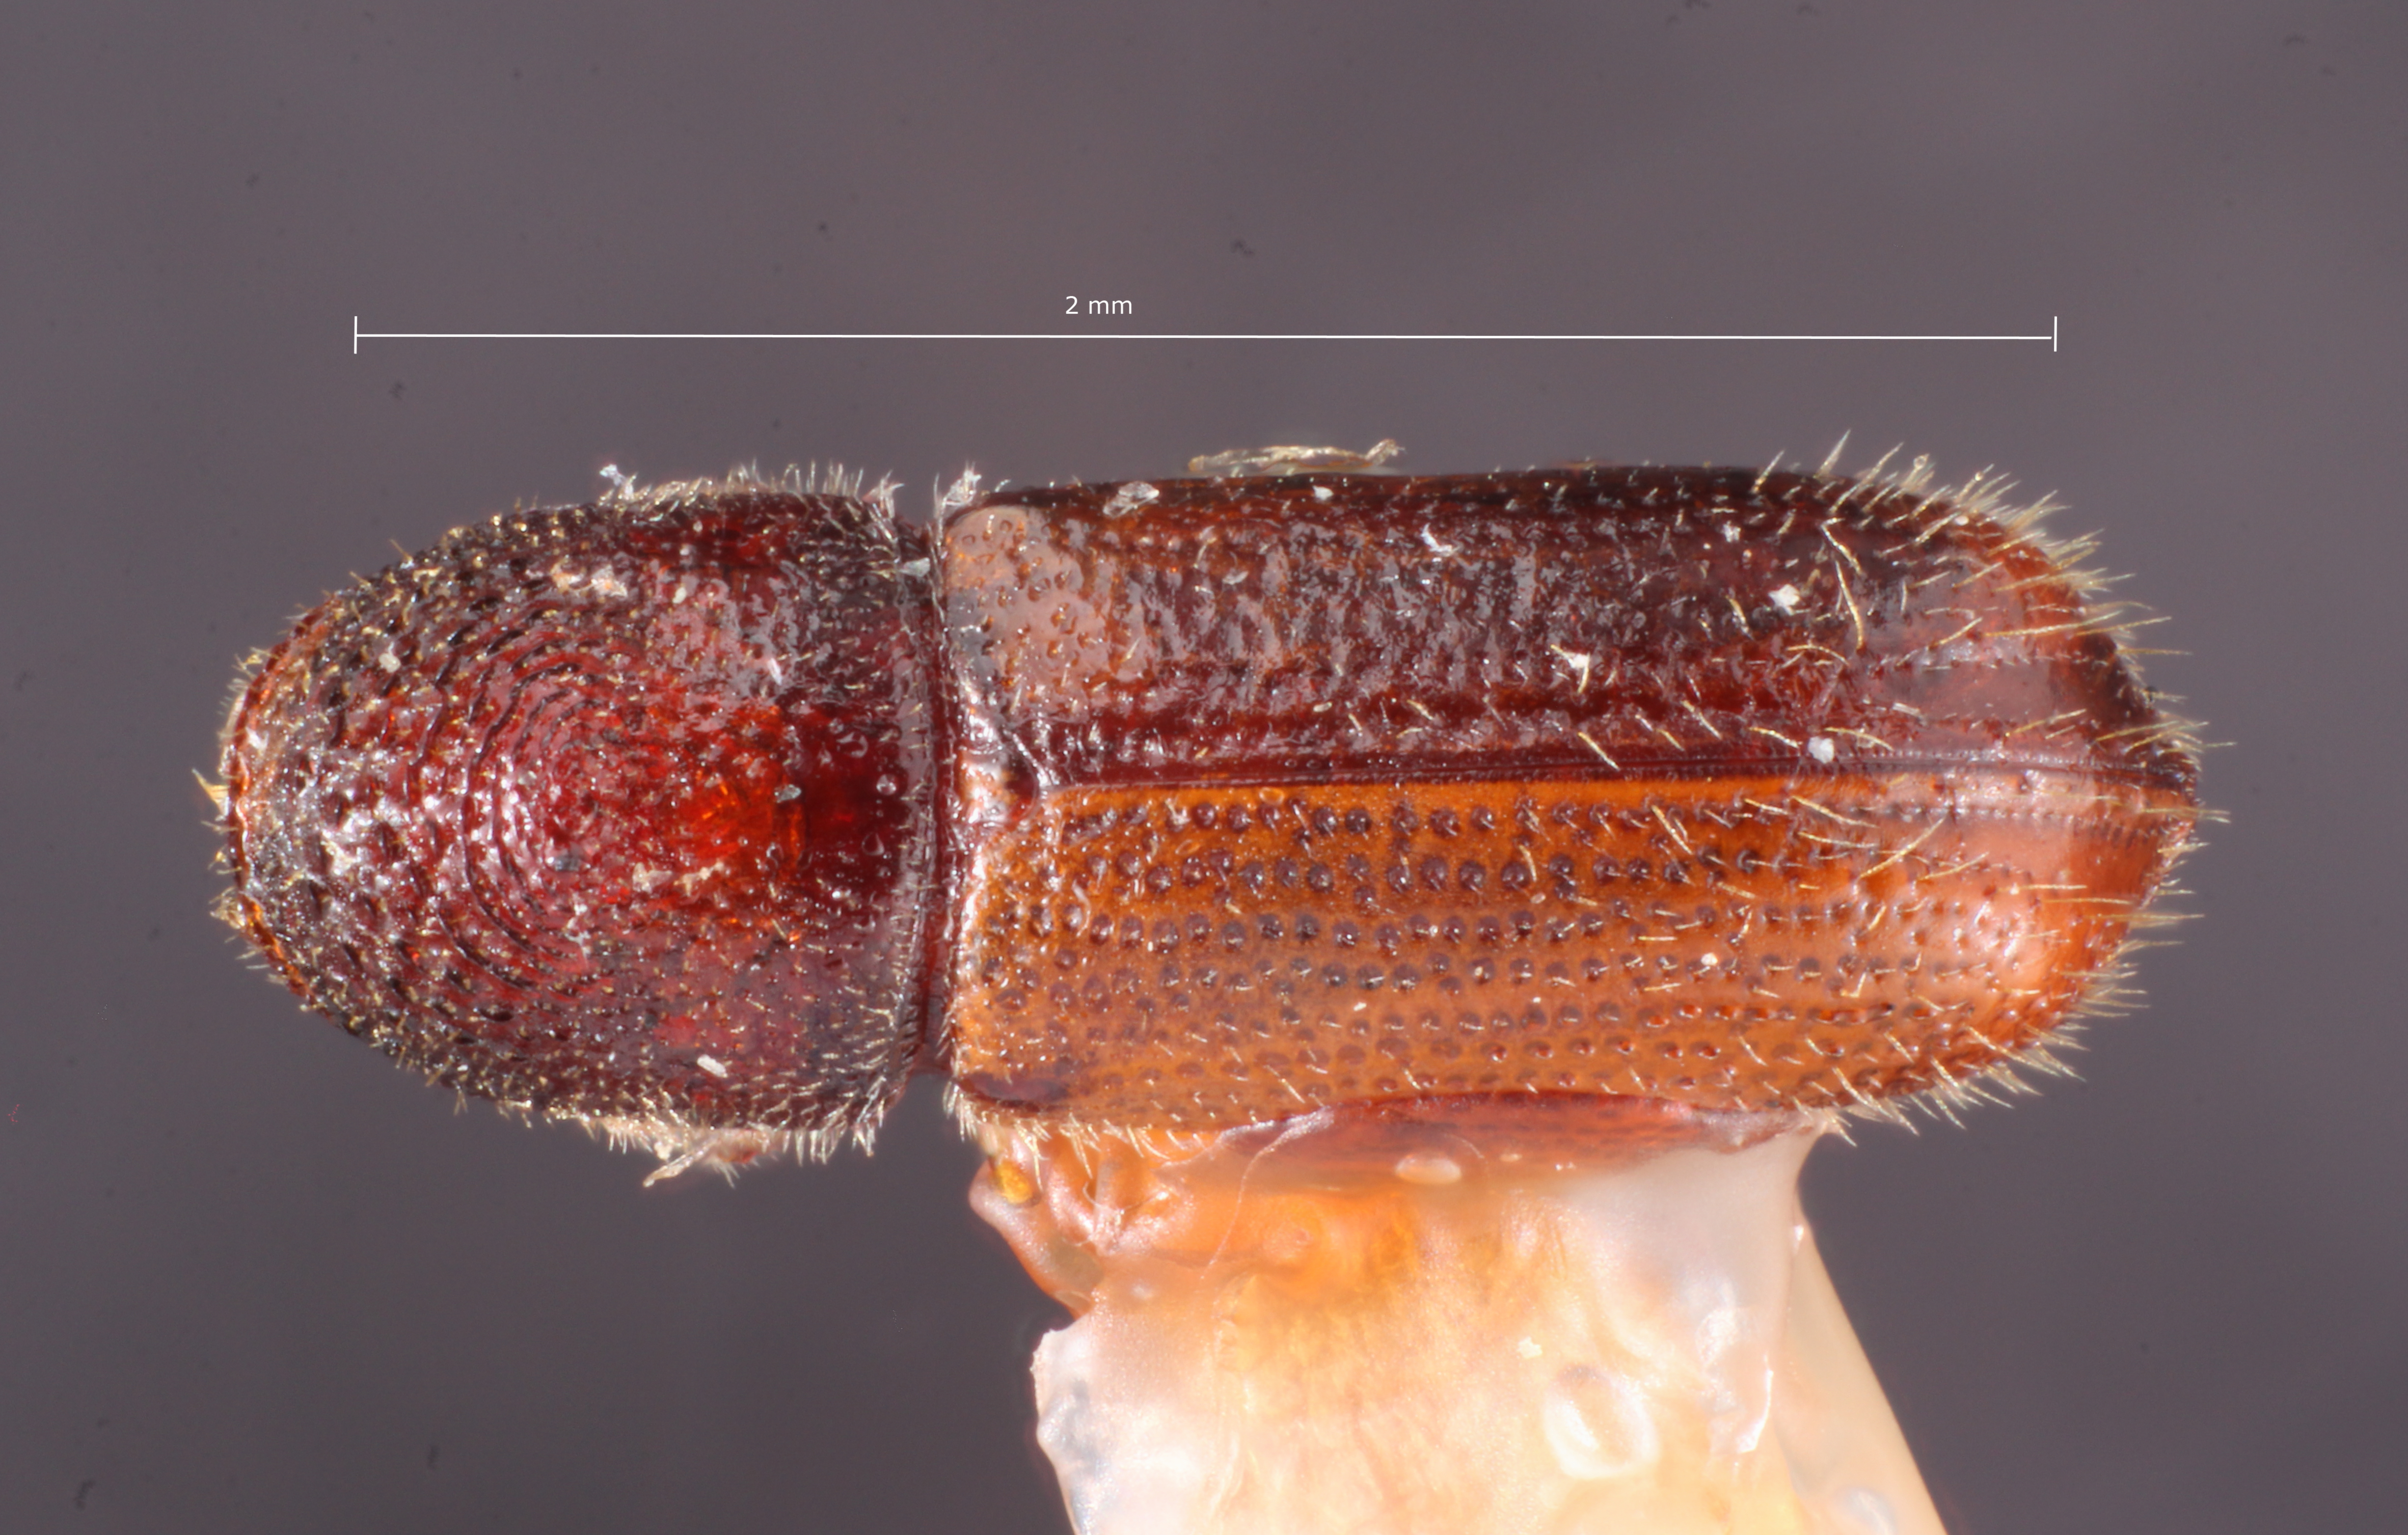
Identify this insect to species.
Pityophthorus agnatus
